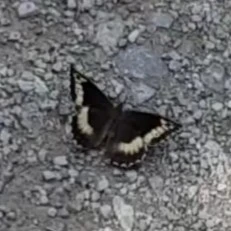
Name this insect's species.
Brintesia circe
